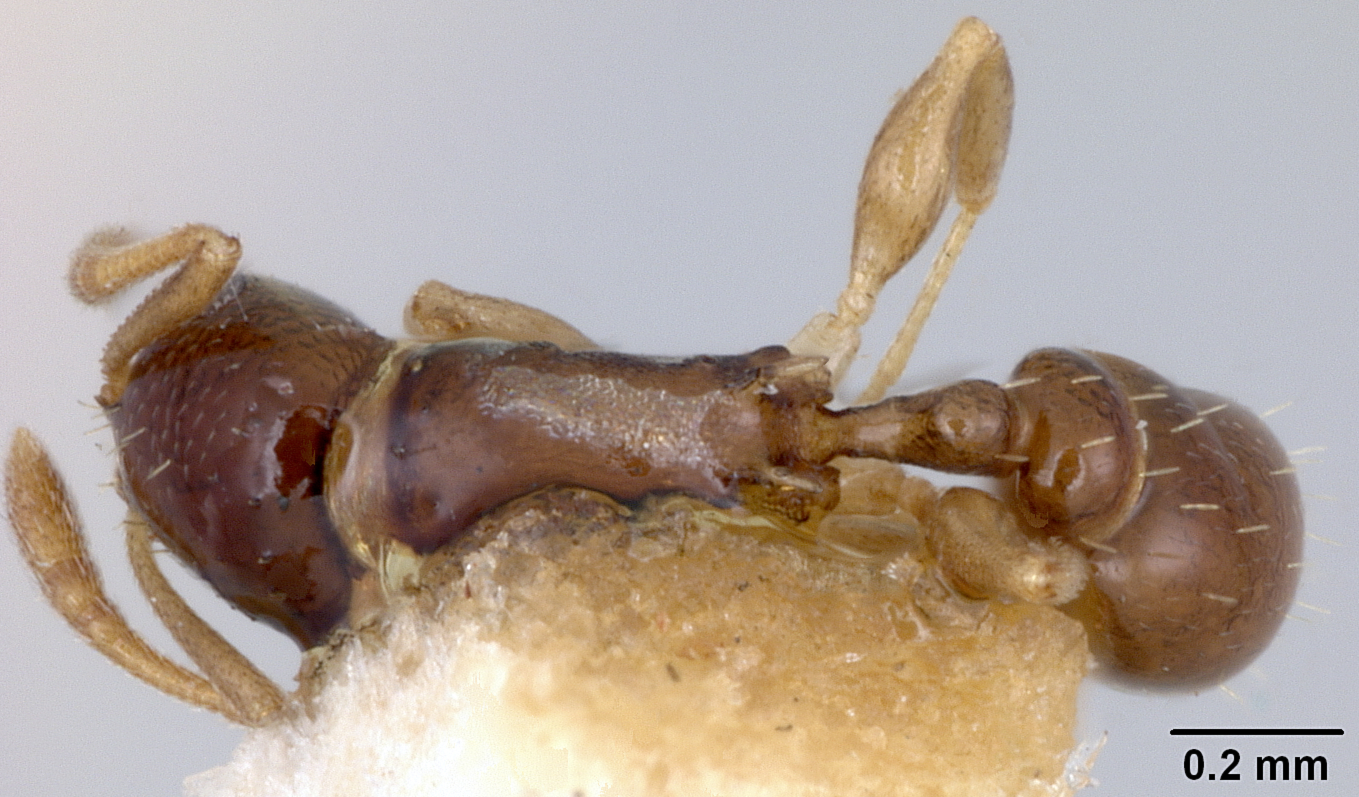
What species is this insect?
Macromischa terricola
